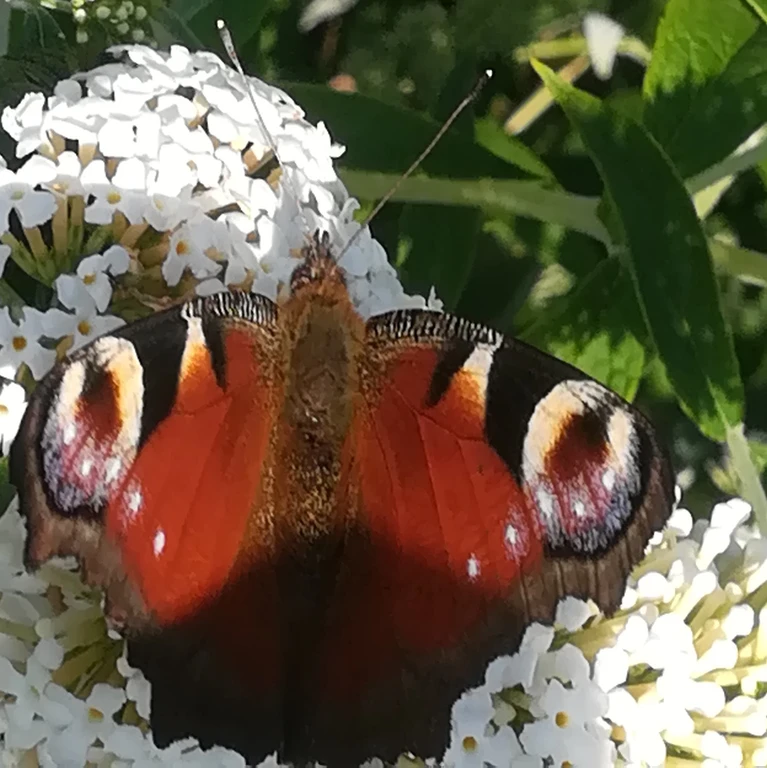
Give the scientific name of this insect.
Aglais io
